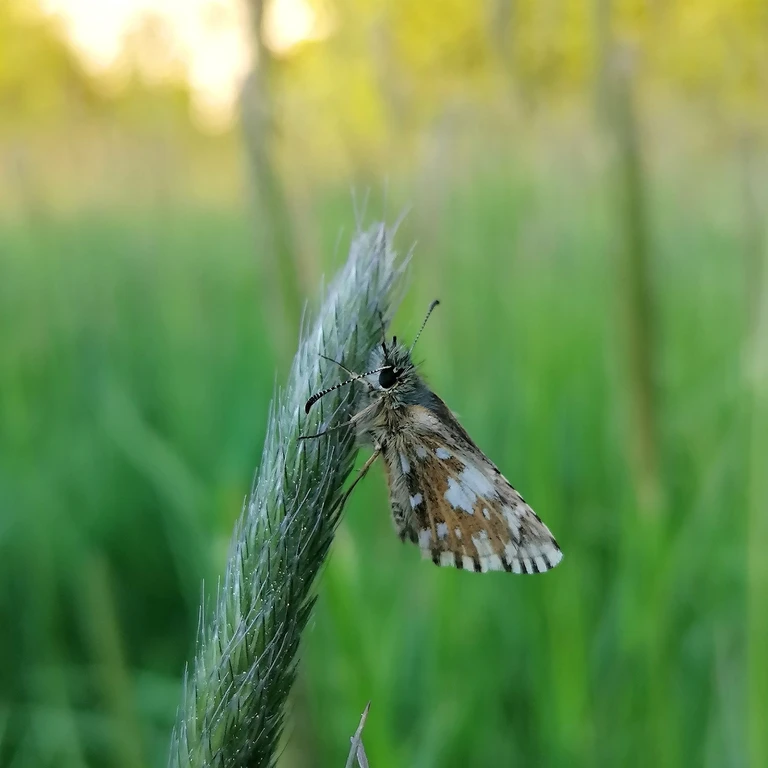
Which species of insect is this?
Pyrgus malvae
